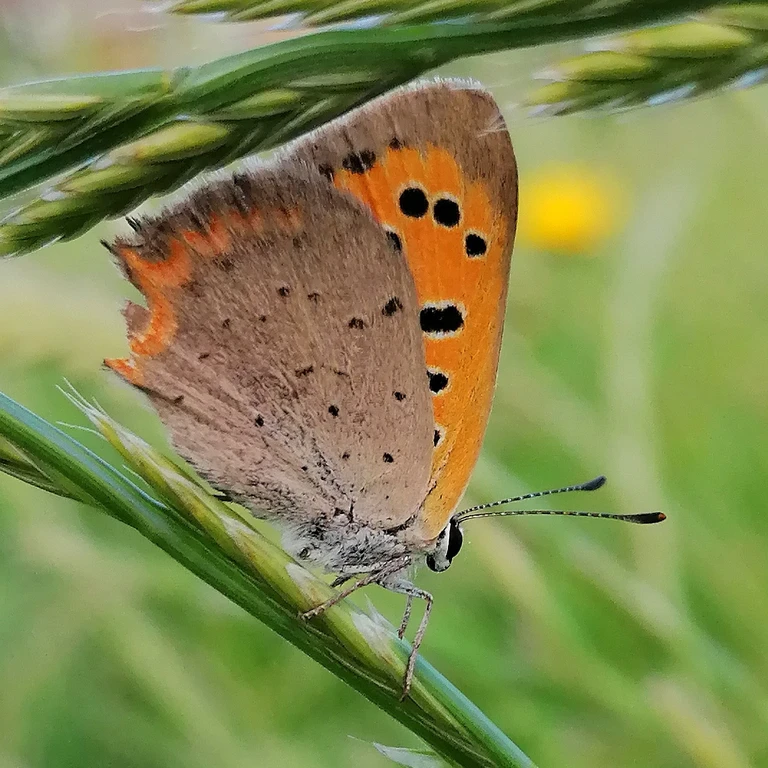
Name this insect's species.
Lycaena phlaeas
